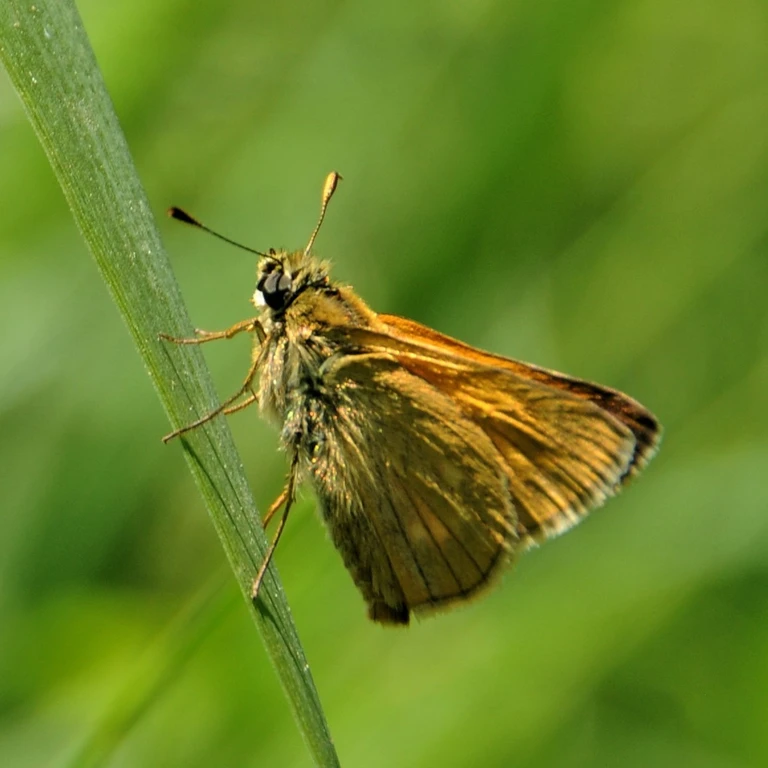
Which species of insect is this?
Ochlodes sylvanus (also Ochlodes venata)
